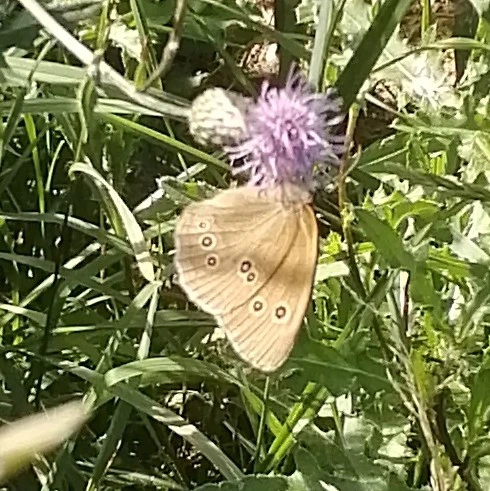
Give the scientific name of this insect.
Aphantopus hyperantus
